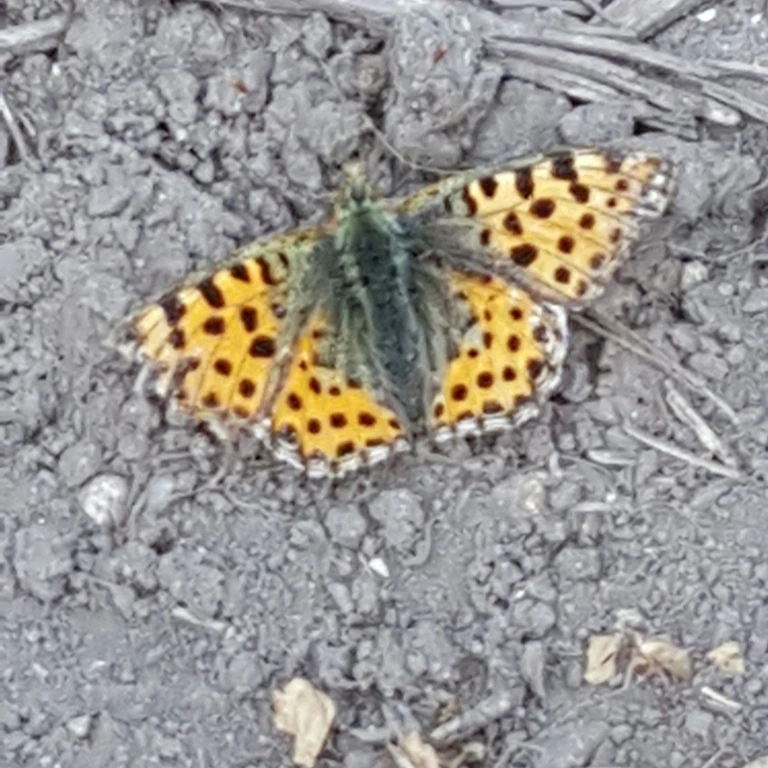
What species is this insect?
Issoria lathonia
